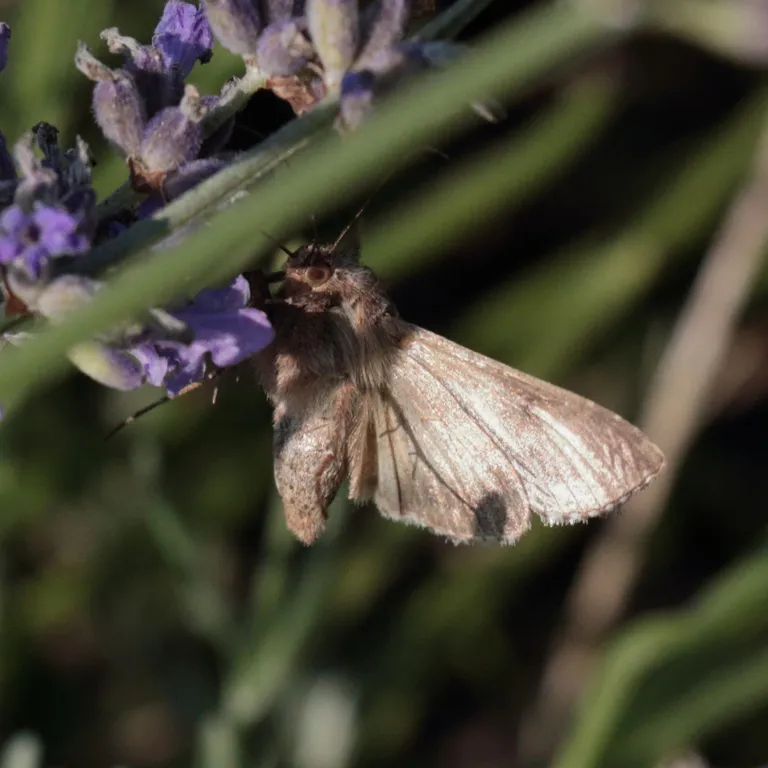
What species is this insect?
Autographa gamma
